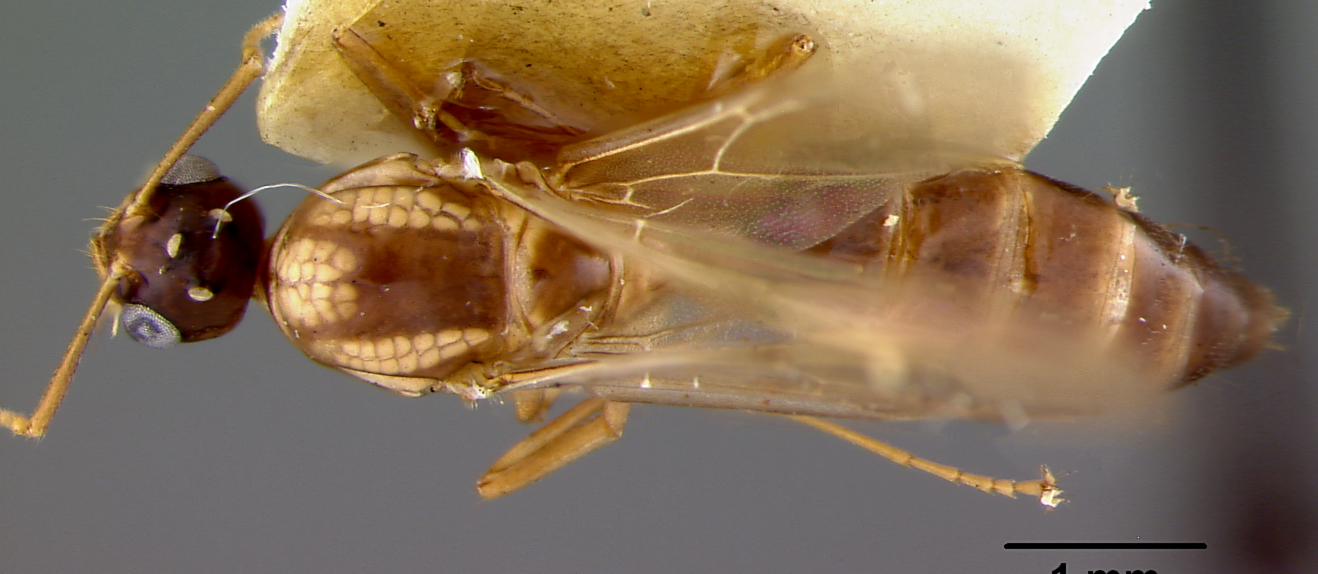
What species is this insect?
Camponotus maudella
